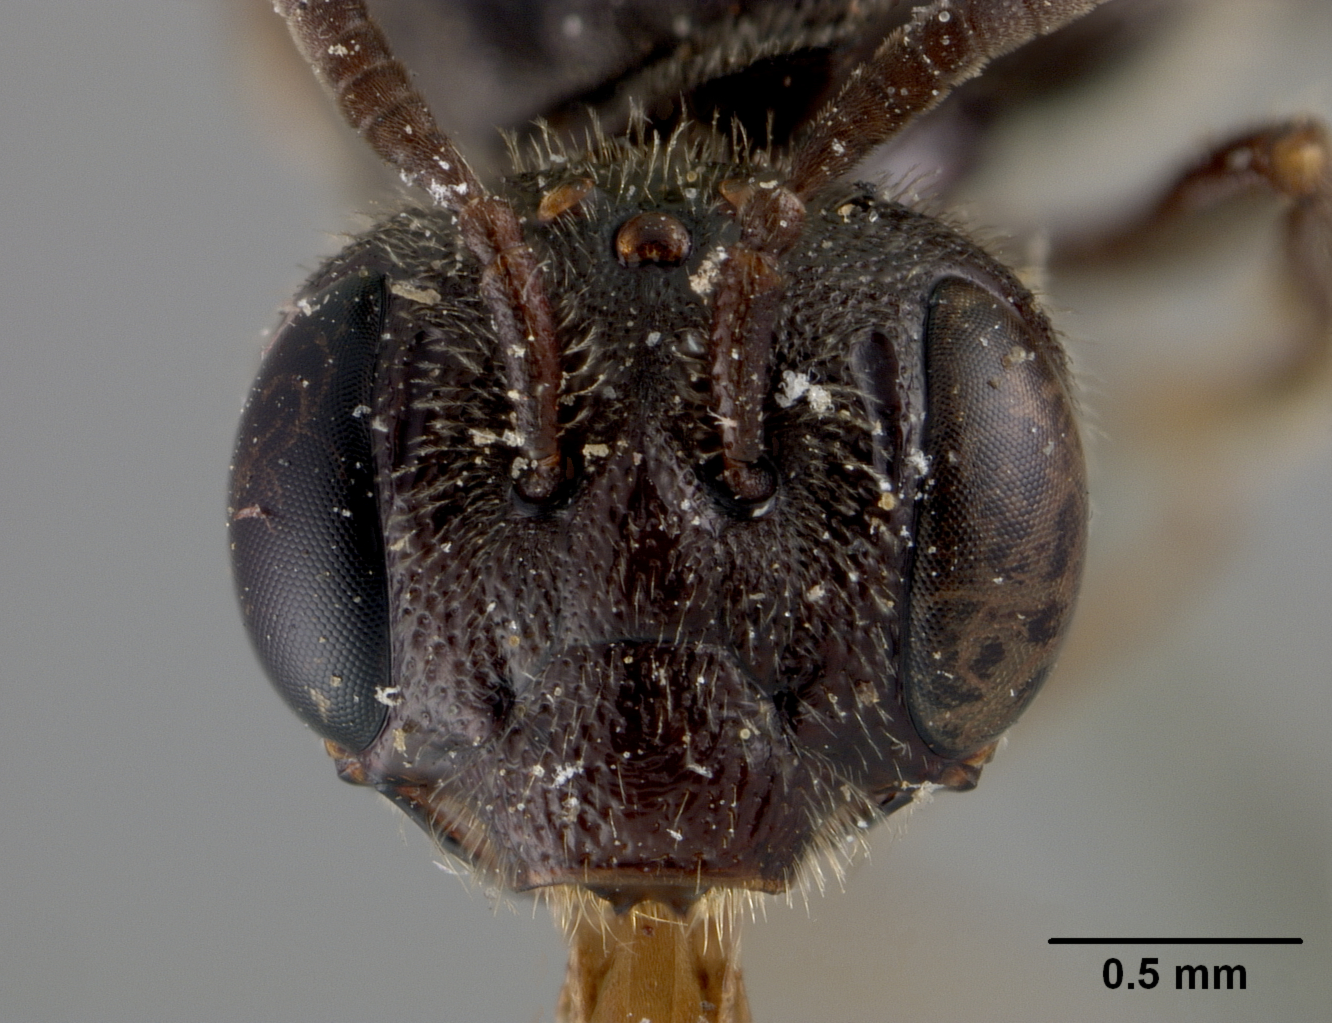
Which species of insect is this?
Calliopsis bidentis
